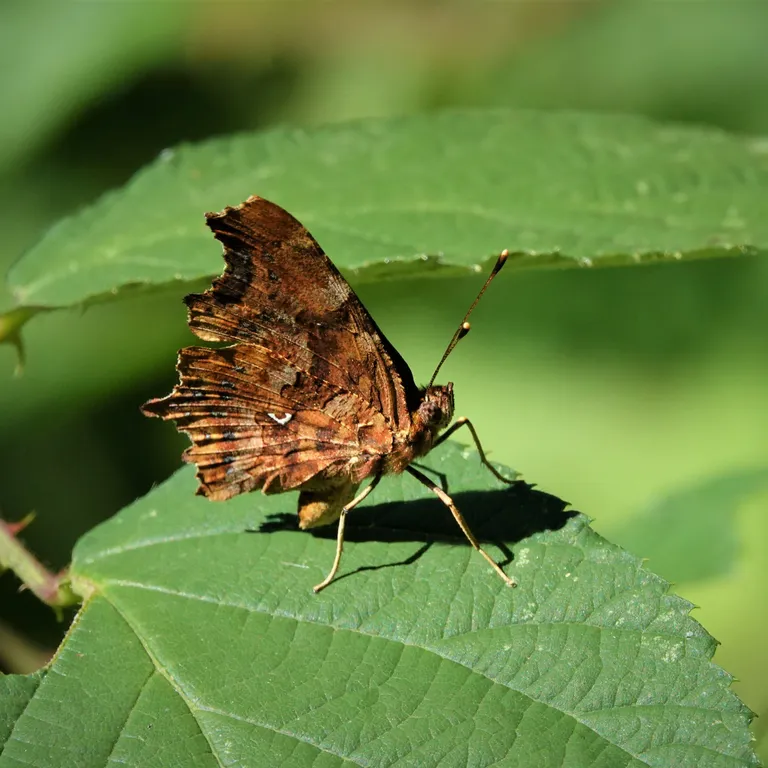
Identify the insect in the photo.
Polygonia c-album
